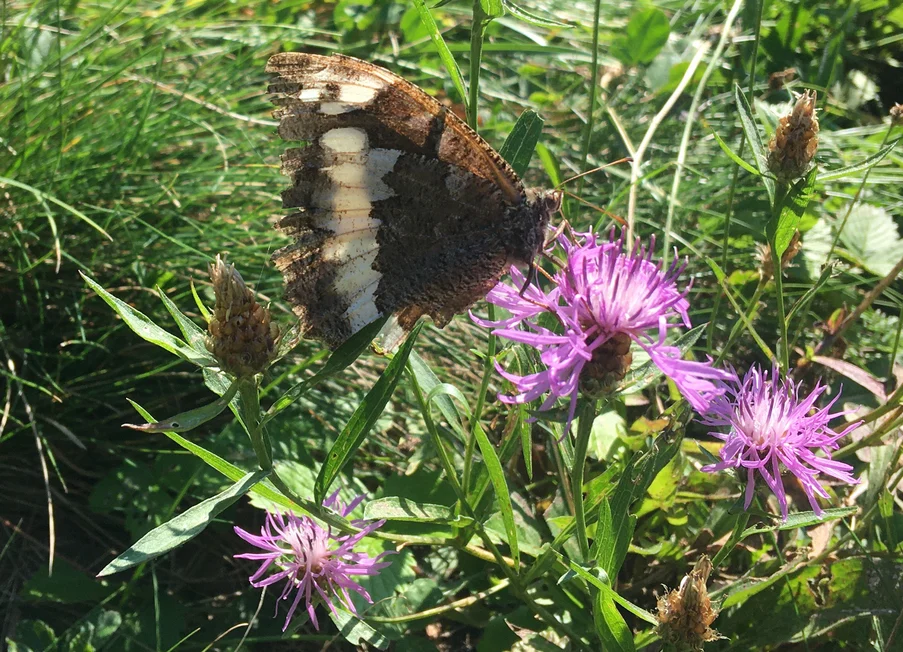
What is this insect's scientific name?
Brintesia circe
